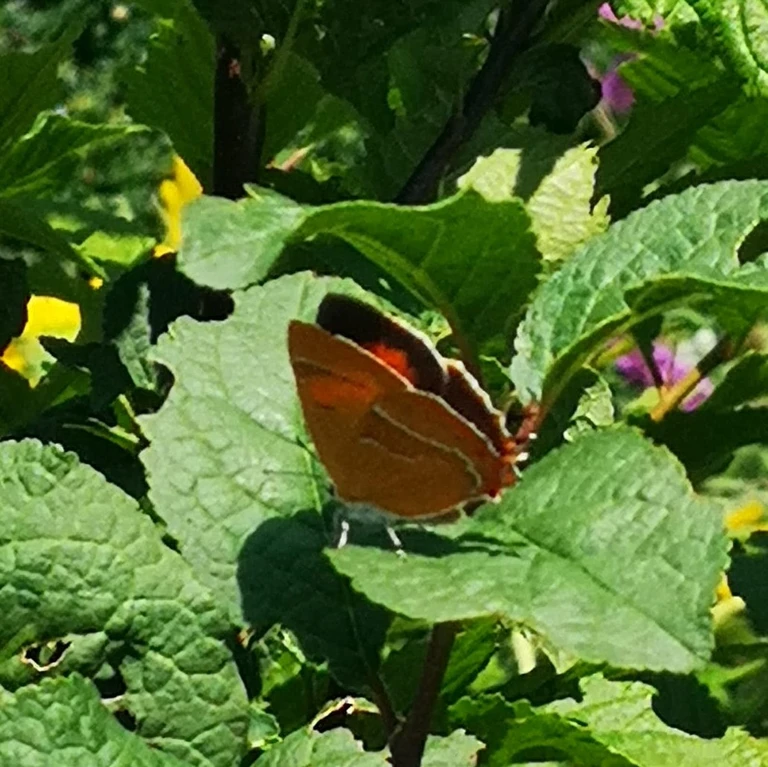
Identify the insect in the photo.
Thecla betulae
